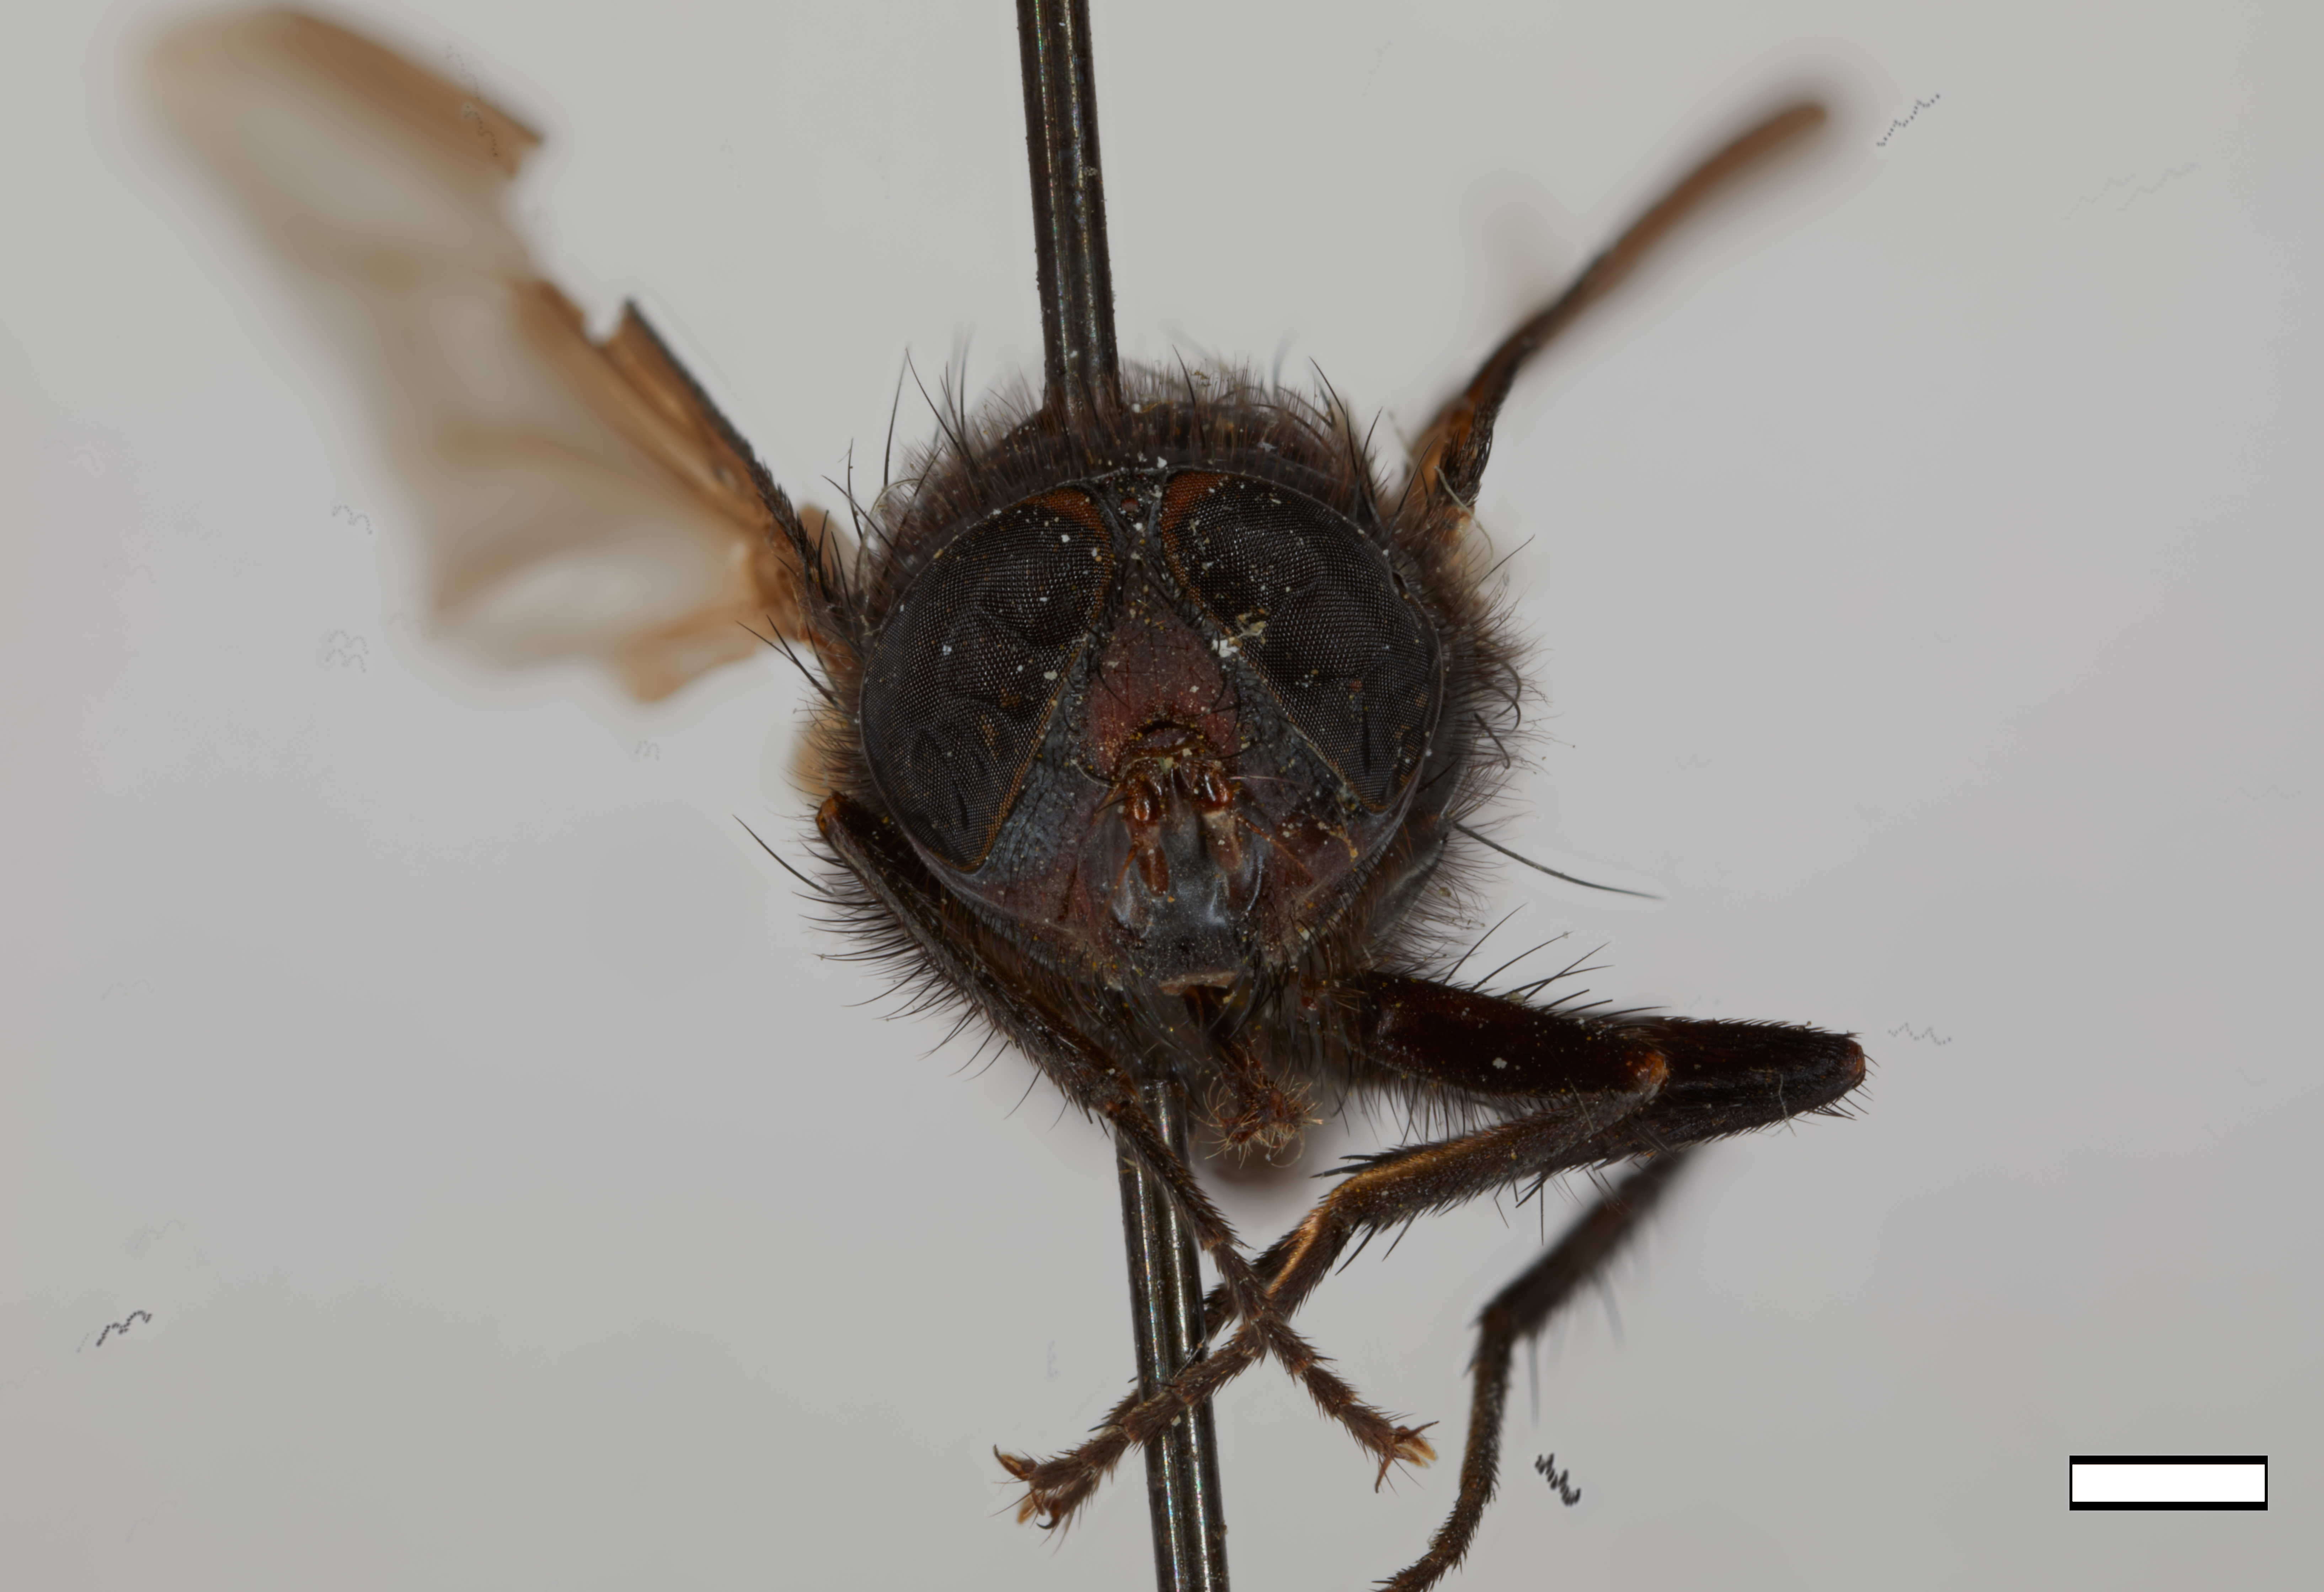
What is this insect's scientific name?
Melanodexia satanica
